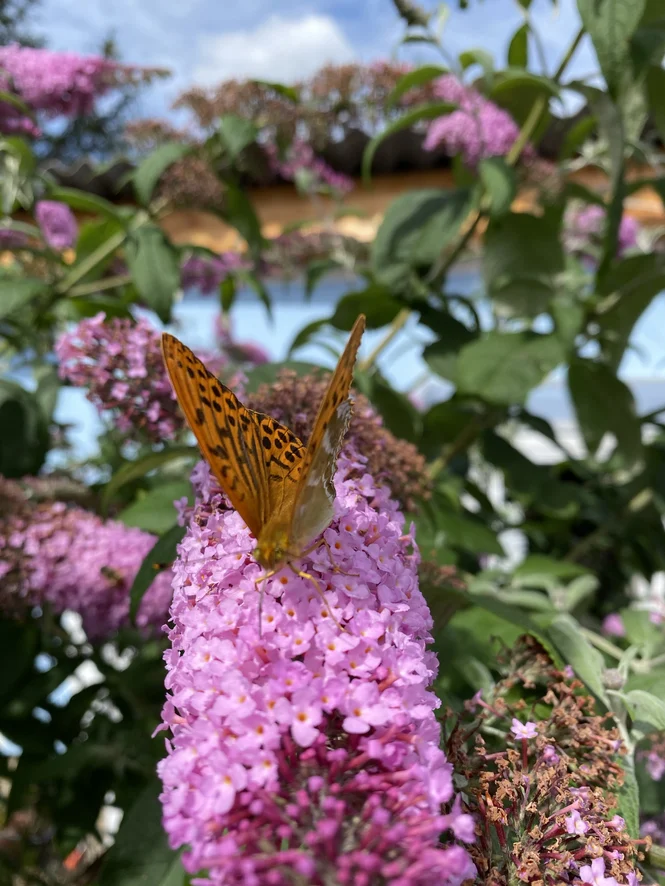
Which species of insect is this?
Argynnis paphia
